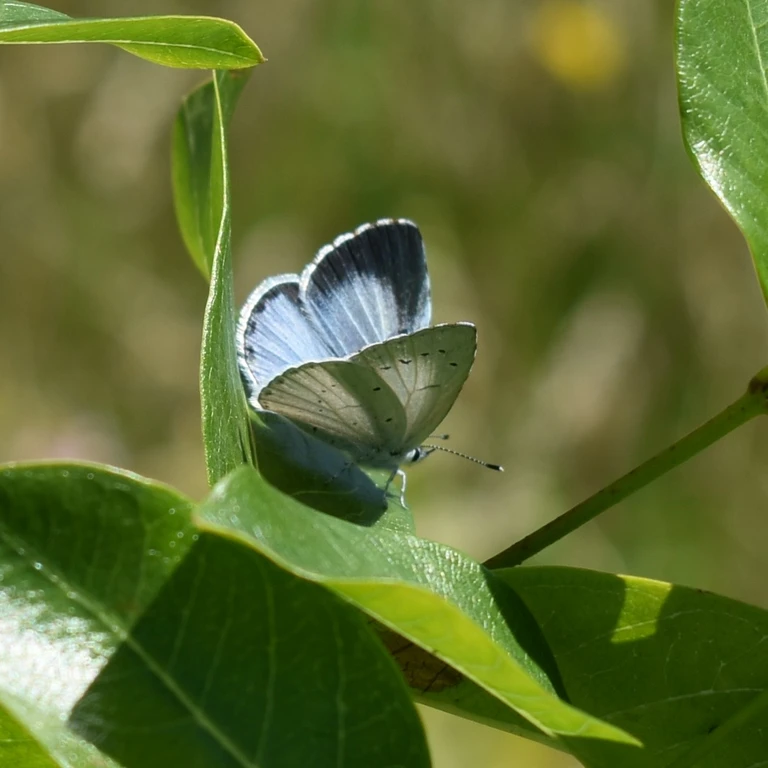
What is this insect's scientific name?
Celastrina argiolus
